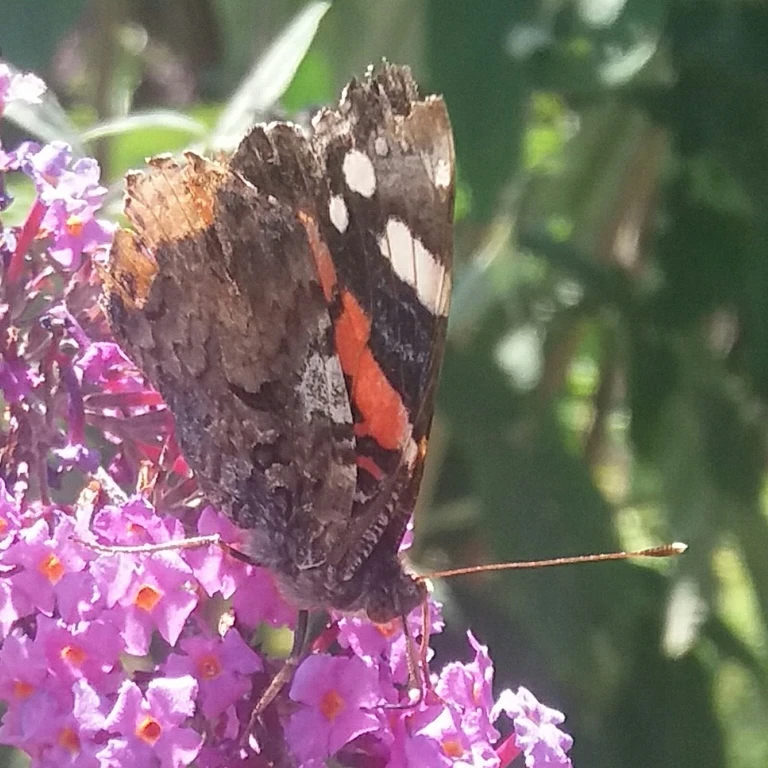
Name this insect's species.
Vanessa atalanta
